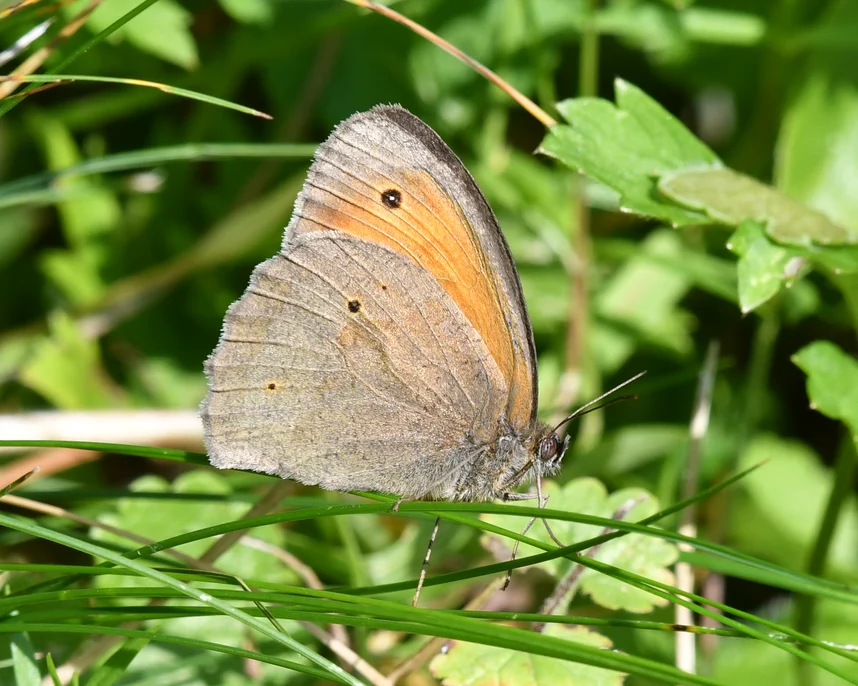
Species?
Maniola jurtina
